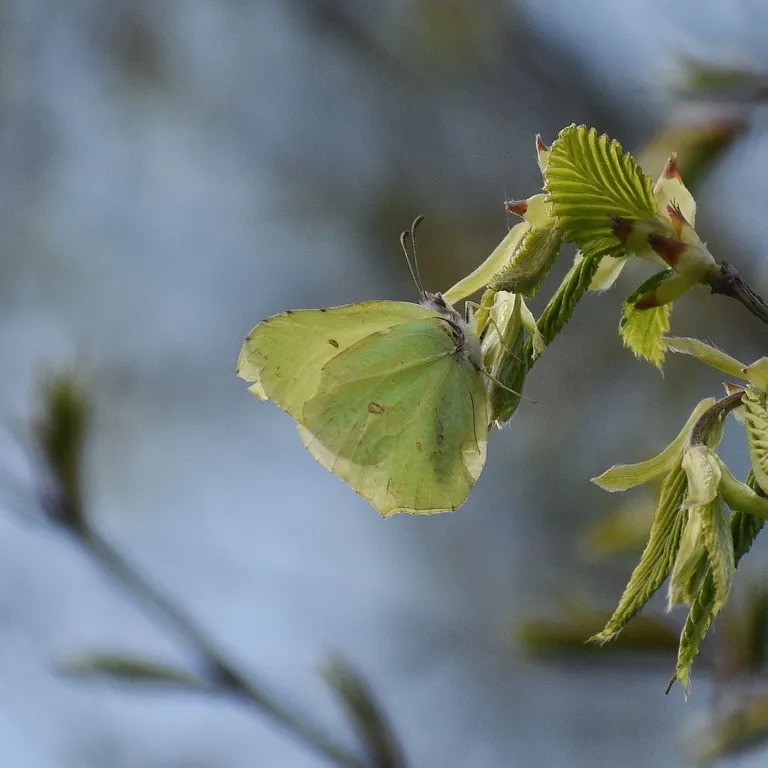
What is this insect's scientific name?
Gonepteryx rhamni
